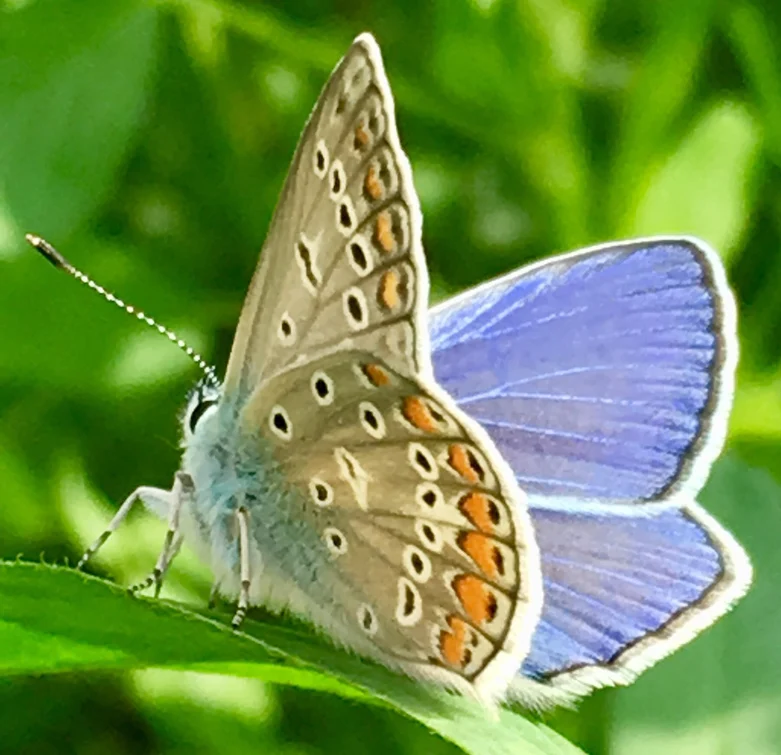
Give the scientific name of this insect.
Polyommatus icarus
